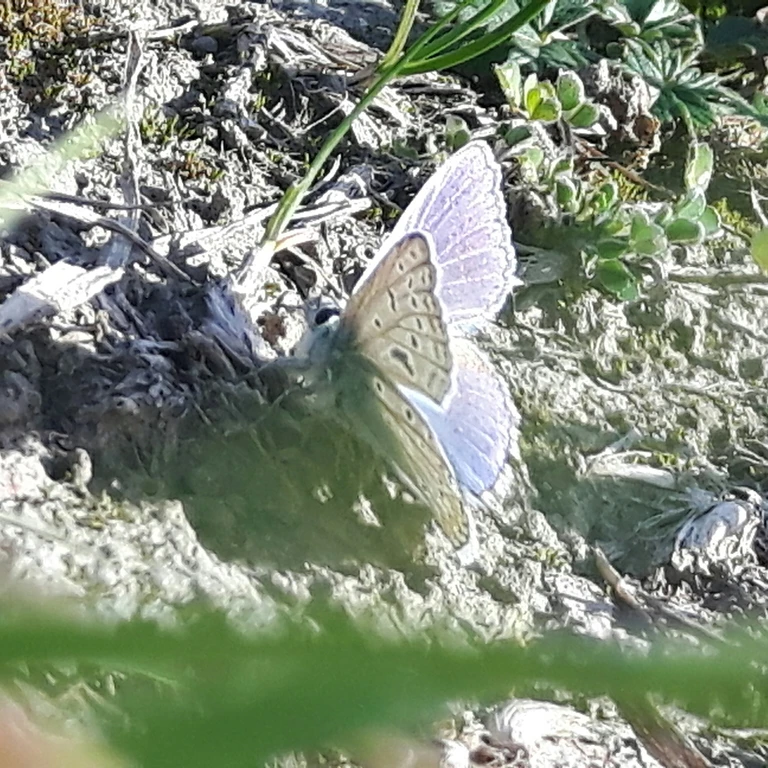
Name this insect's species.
Polyommatus icarus
